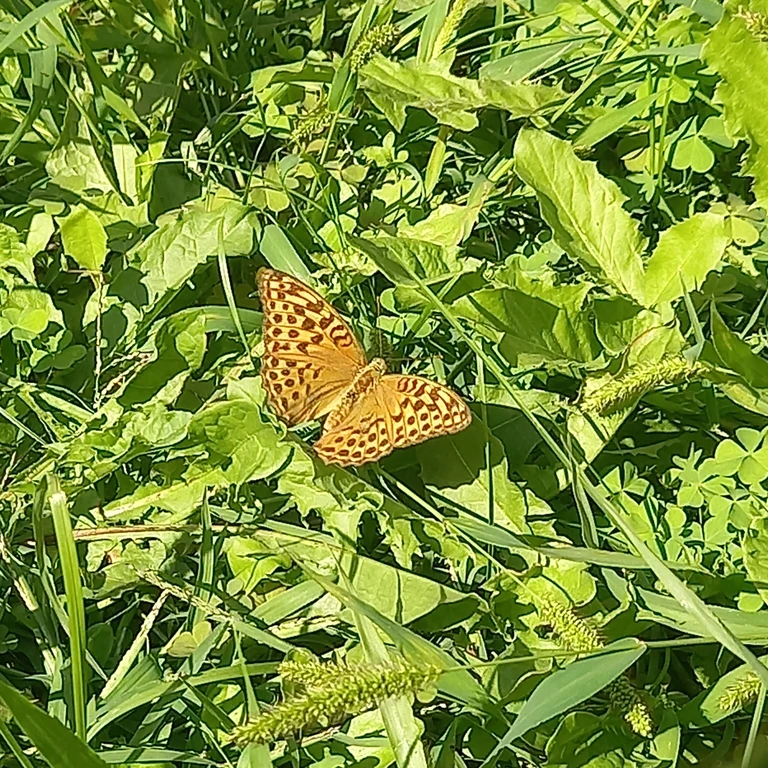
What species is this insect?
Argynnis paphia
